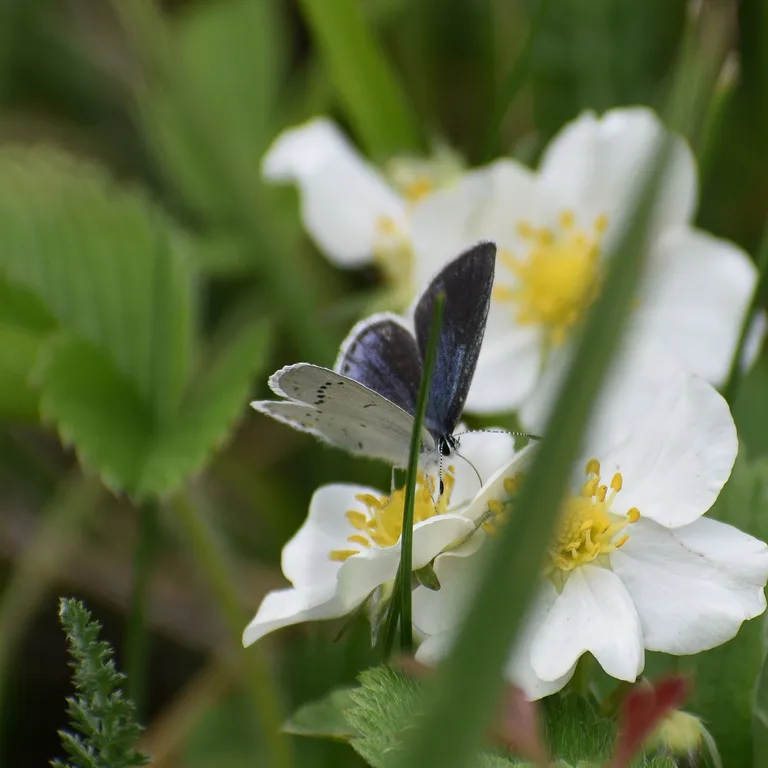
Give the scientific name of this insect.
Cupido argiades (also Elkalyce argiades)
